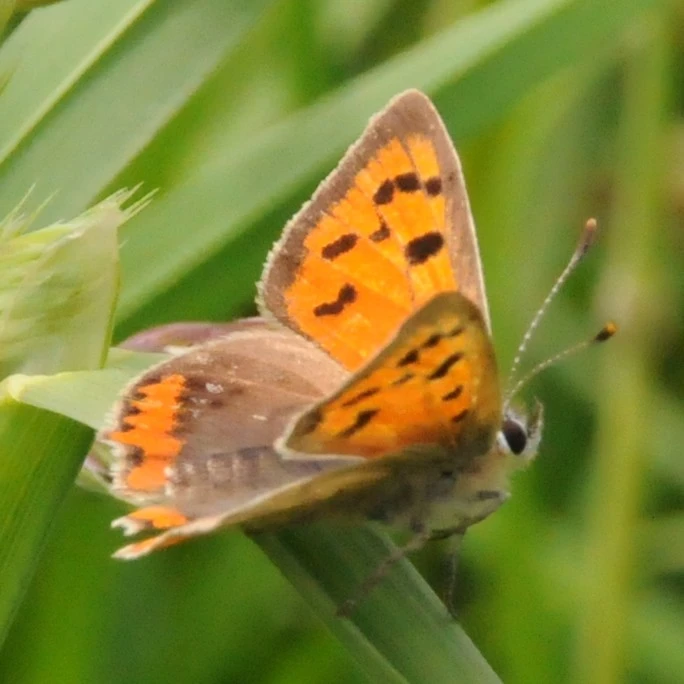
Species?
Lycaena phlaeas
